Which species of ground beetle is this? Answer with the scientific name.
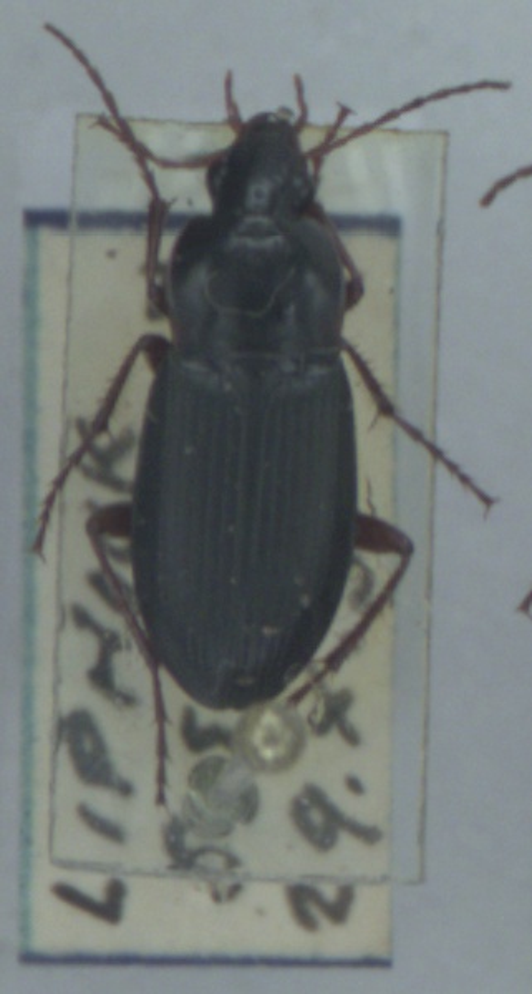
Calathus erratus
